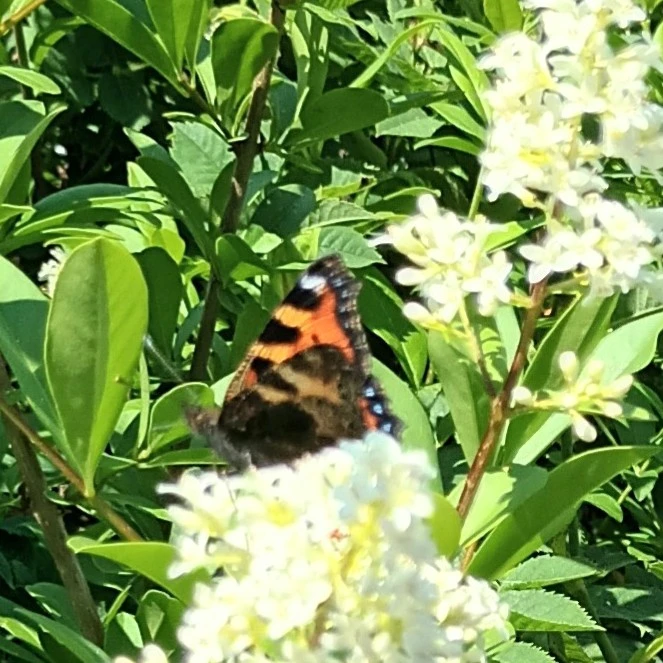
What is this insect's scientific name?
Aglais urticae
